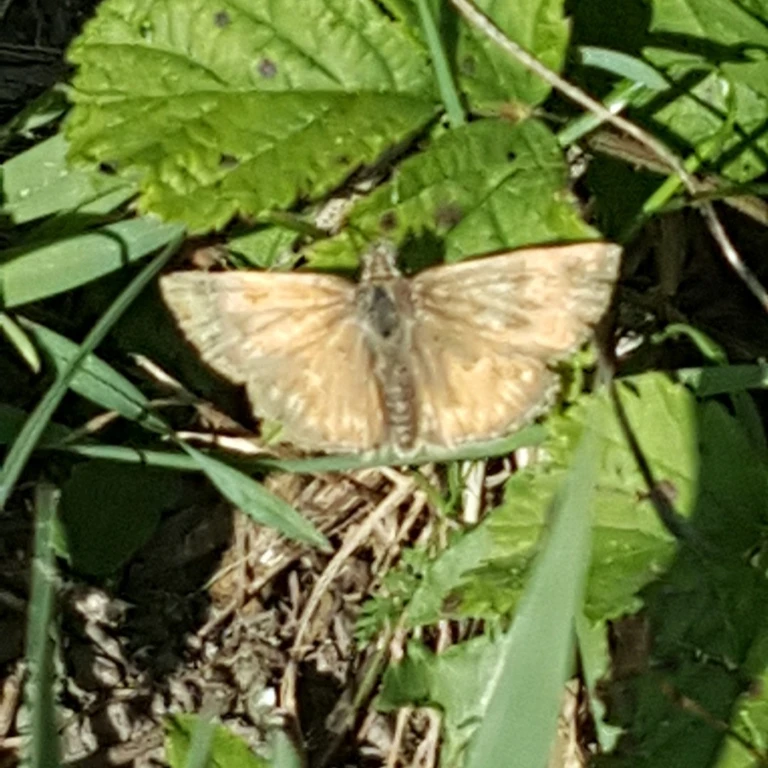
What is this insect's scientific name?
Erynnis tages
